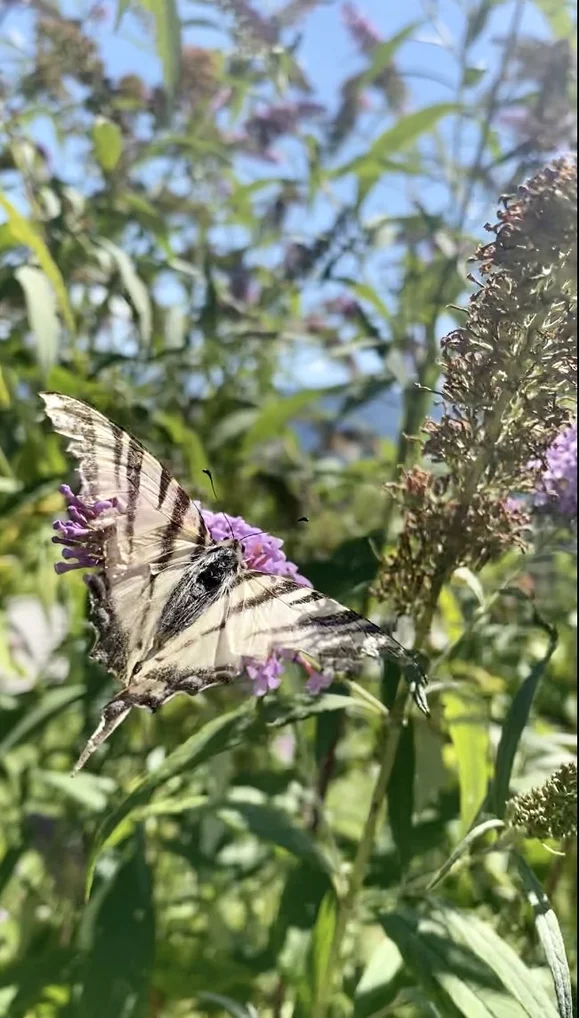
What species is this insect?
Iphiclides podalirius
